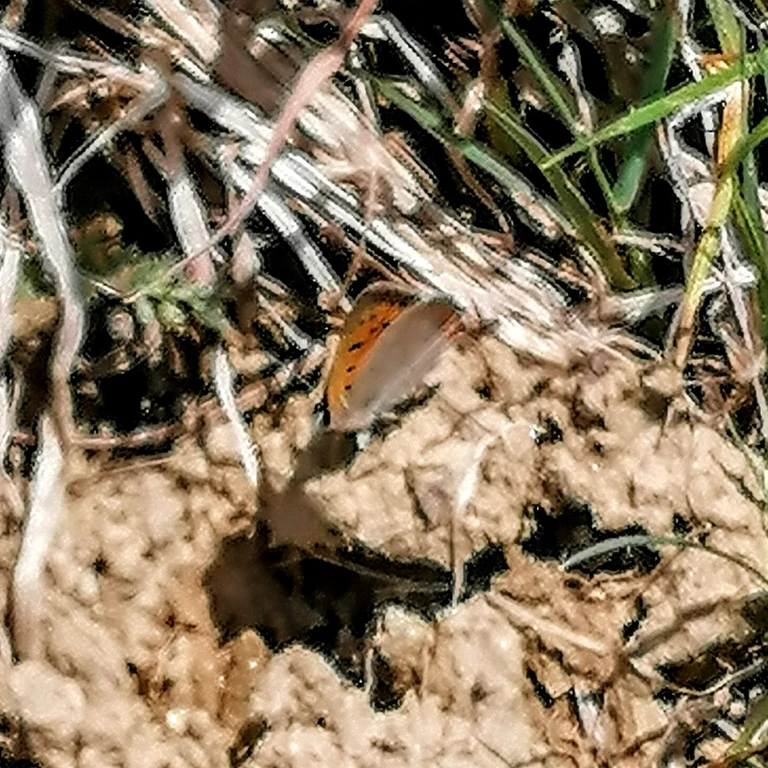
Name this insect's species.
Lycaena phlaeas
